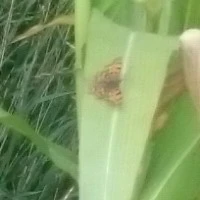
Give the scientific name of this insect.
Polygonia c-album
